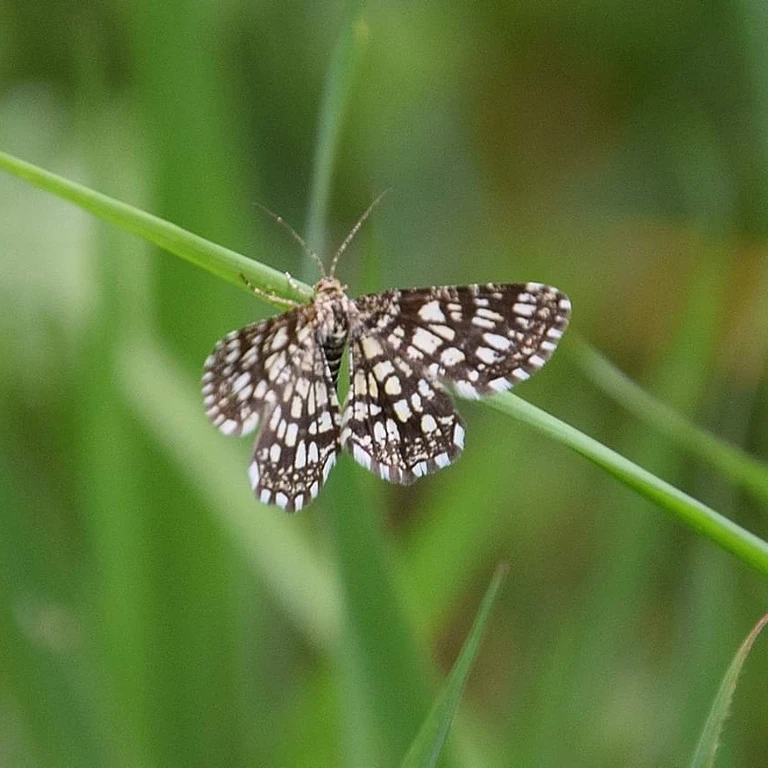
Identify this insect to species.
Chiasmia clathrata
